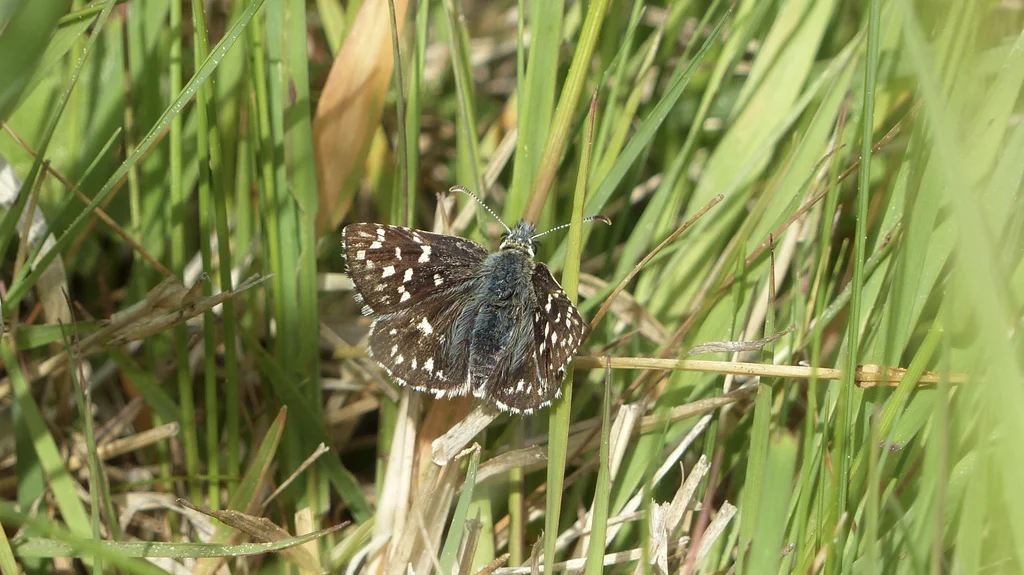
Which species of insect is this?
Pyrgus malvae
